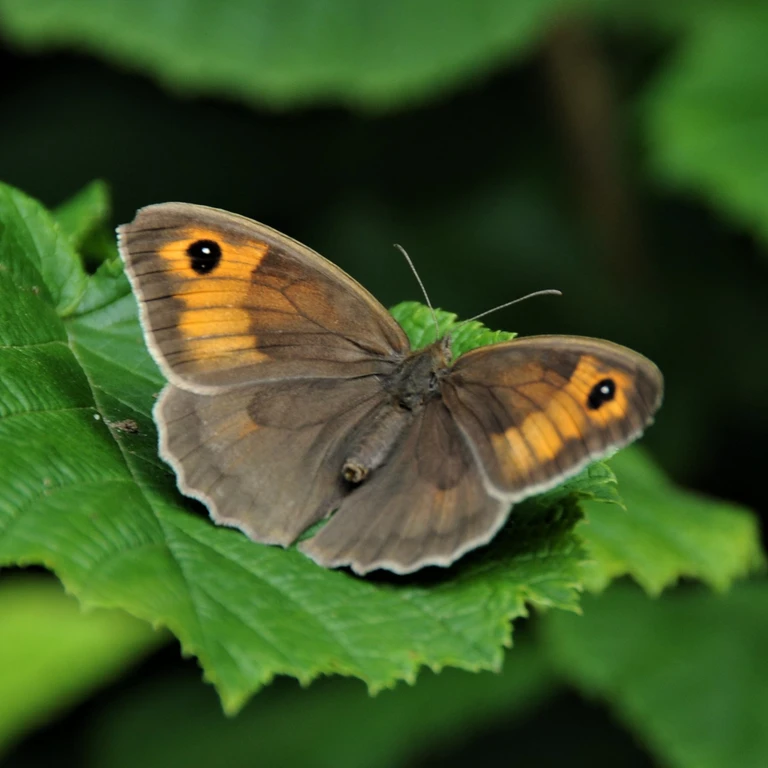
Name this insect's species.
Maniola jurtina
